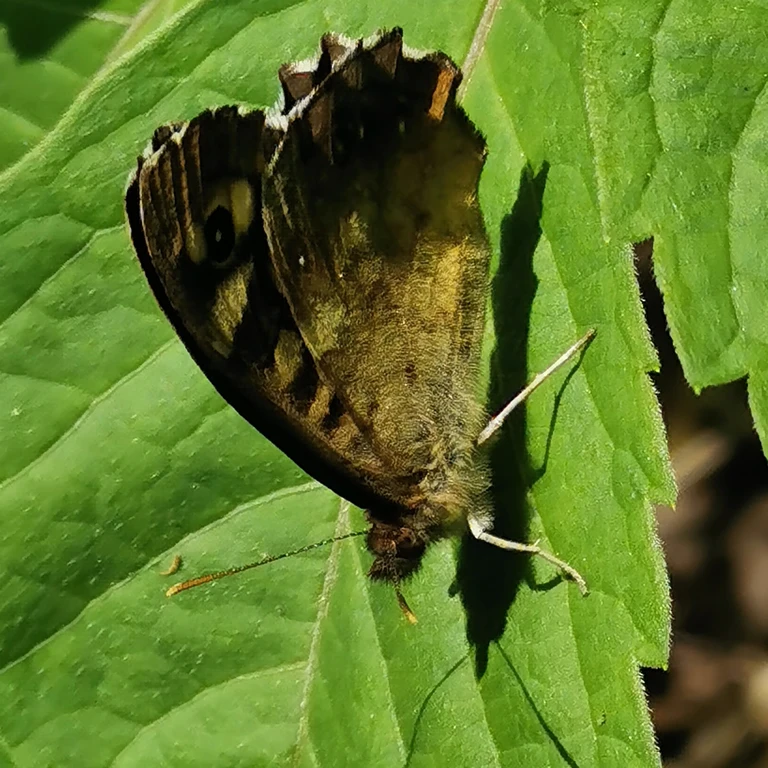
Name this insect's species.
Pararge aegeria
